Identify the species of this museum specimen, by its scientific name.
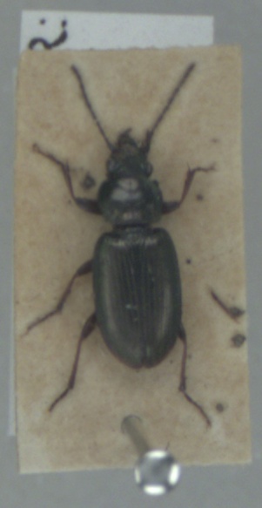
Pogonus chalceus
